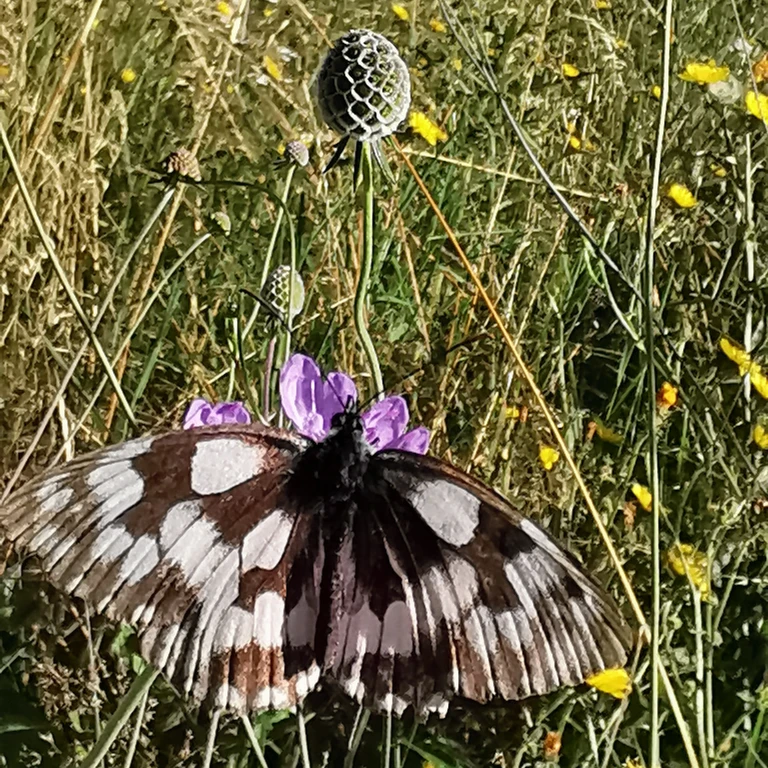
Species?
Melanargia galathea
